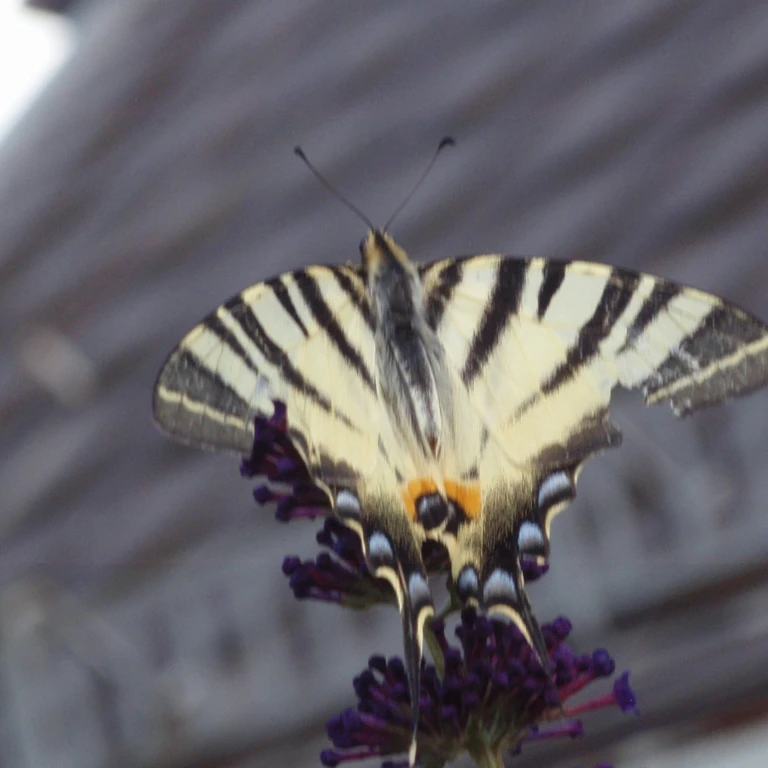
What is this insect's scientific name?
Iphiclides podalirius
